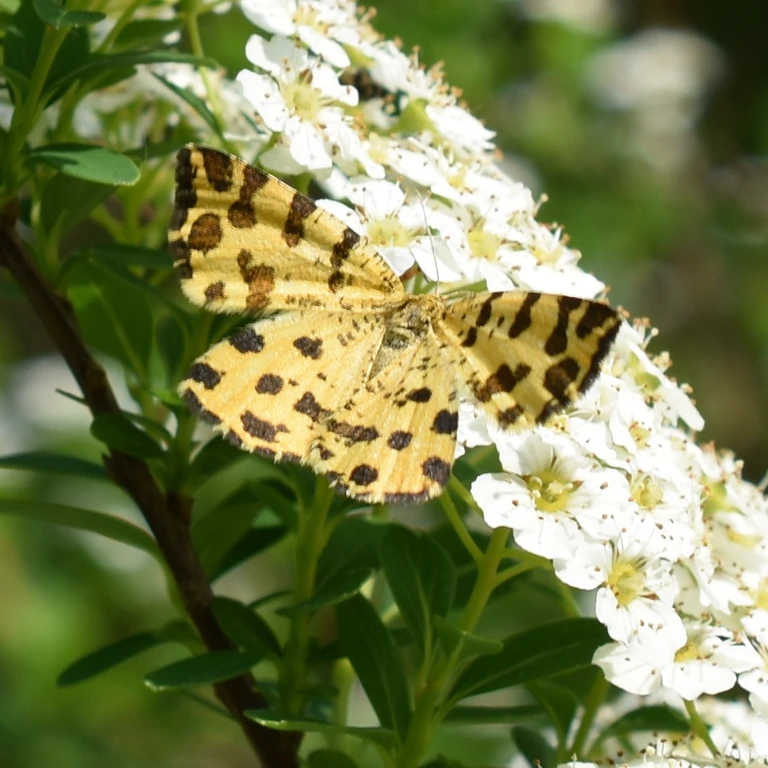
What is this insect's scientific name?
Pseudopanthera macularia
